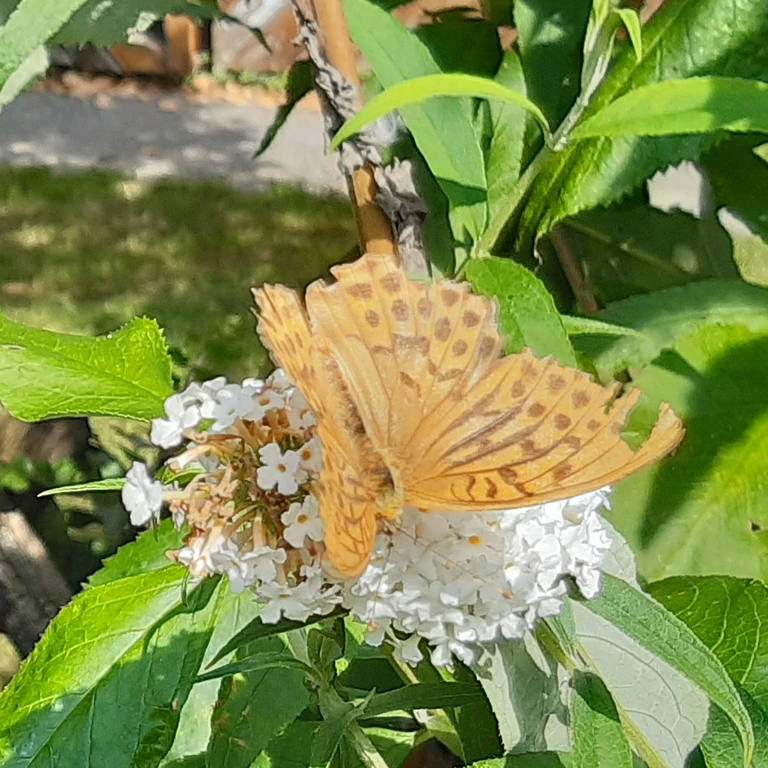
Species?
Argynnis paphia
